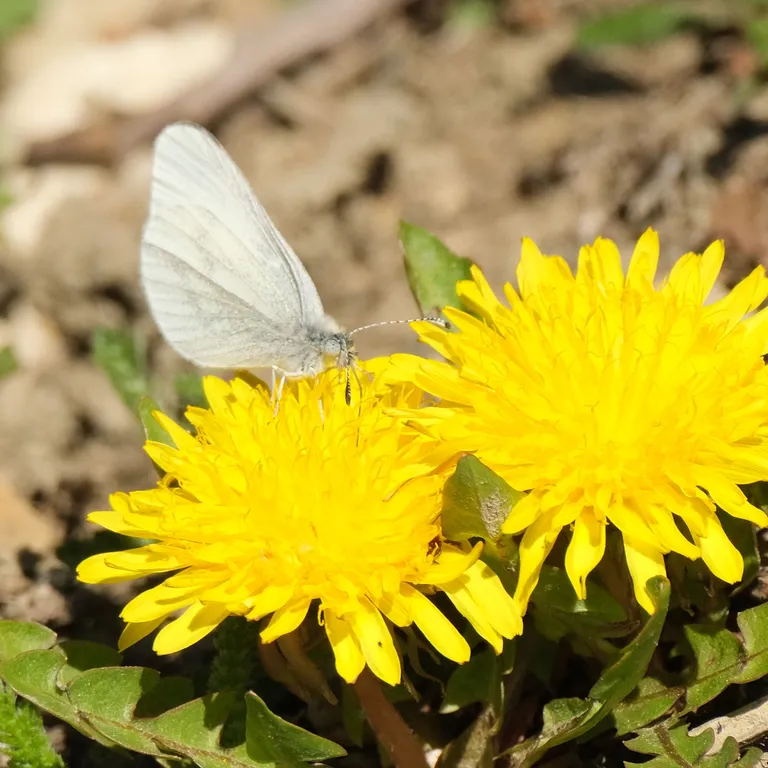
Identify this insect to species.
Leptidea sinapis/juvernica
